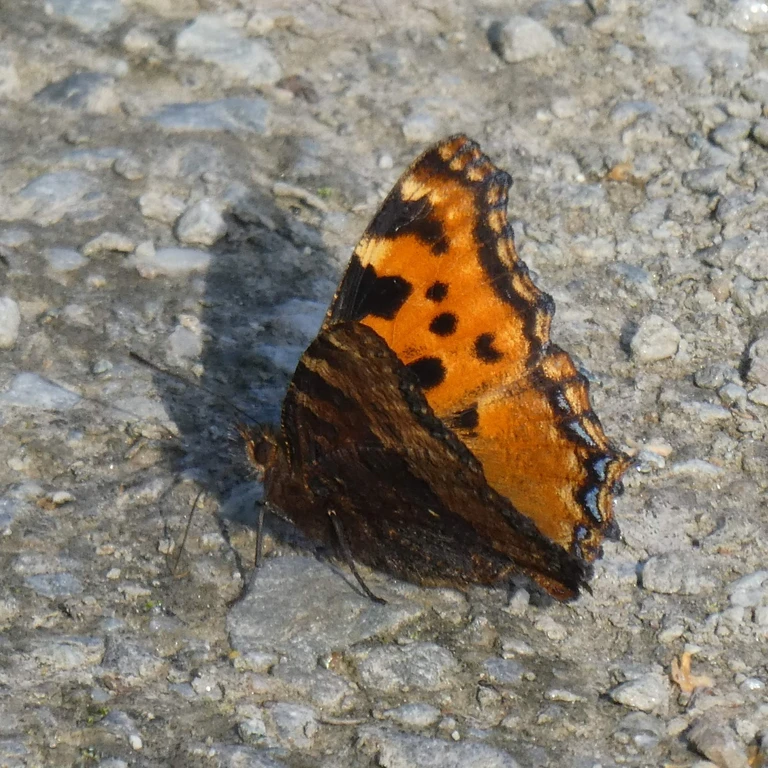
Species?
Nymphalis polychloros
